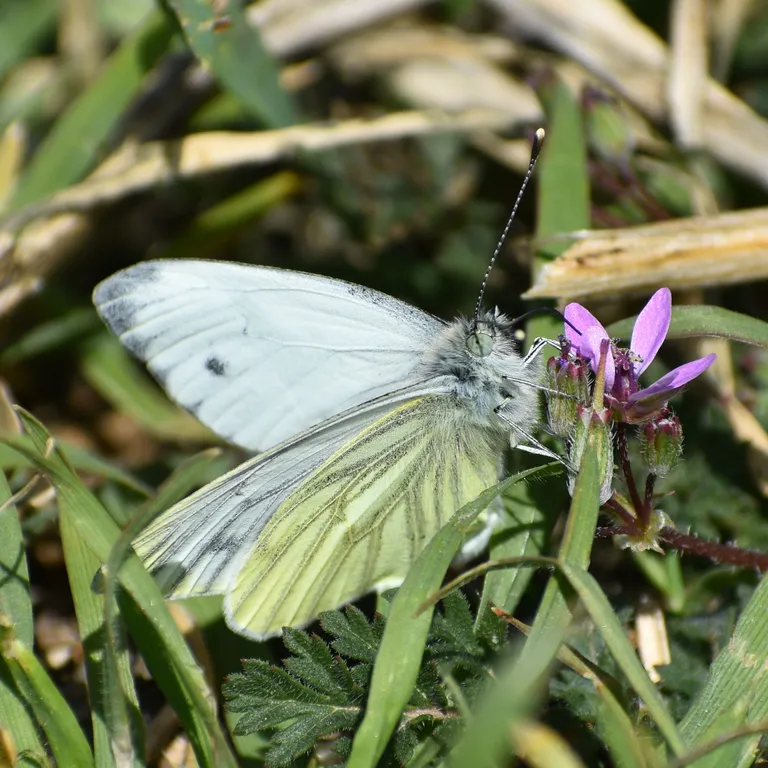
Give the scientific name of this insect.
Pieris napi
